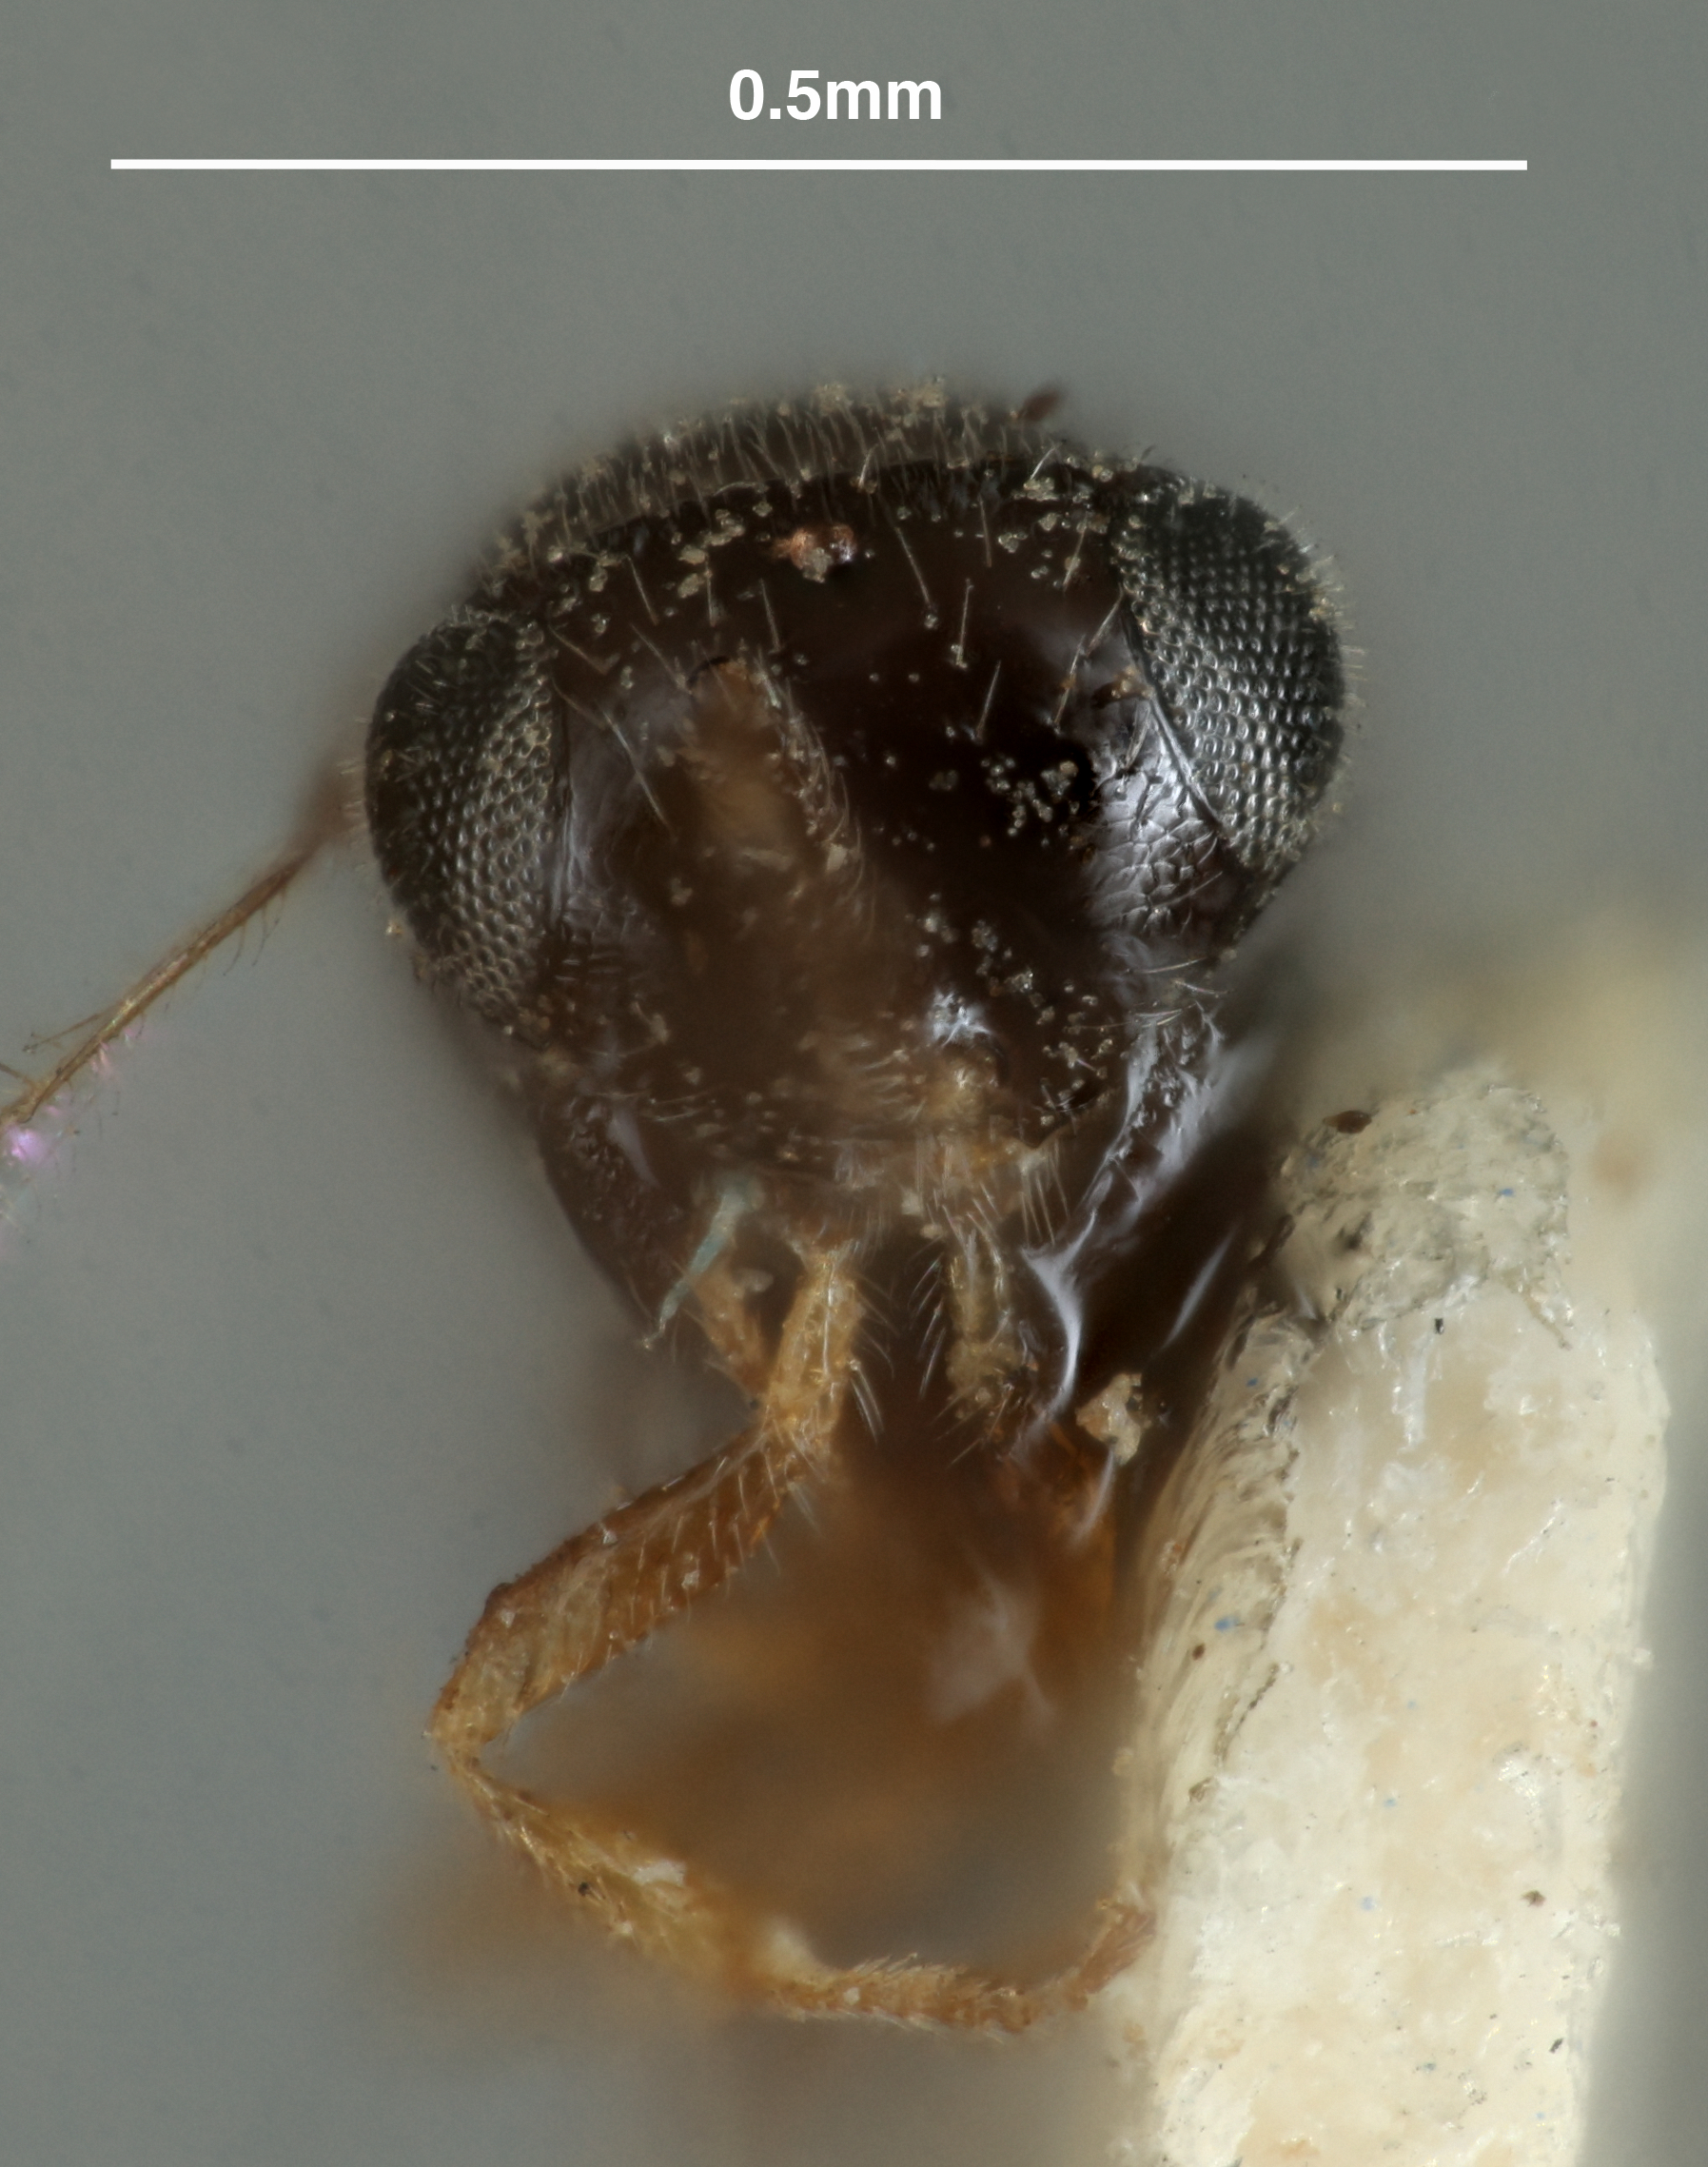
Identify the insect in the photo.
Telenomus bifidus
